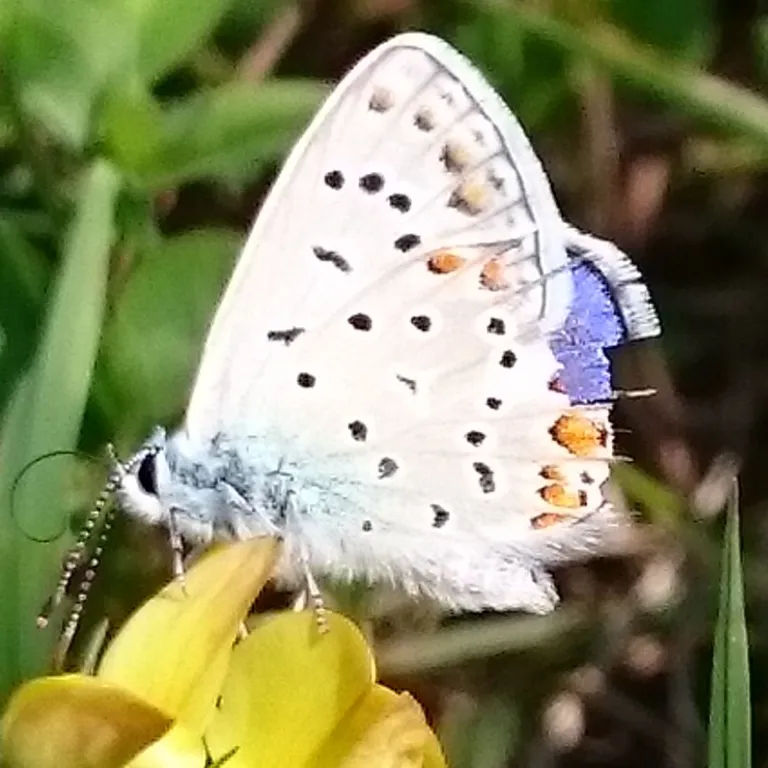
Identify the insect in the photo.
Polyommatus icarus
